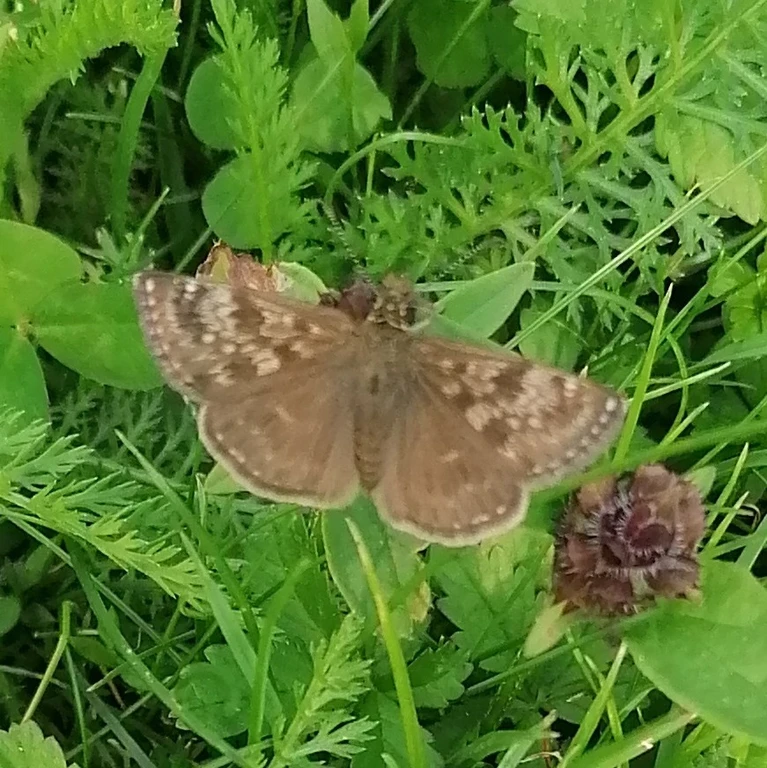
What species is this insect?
Erynnis tages
